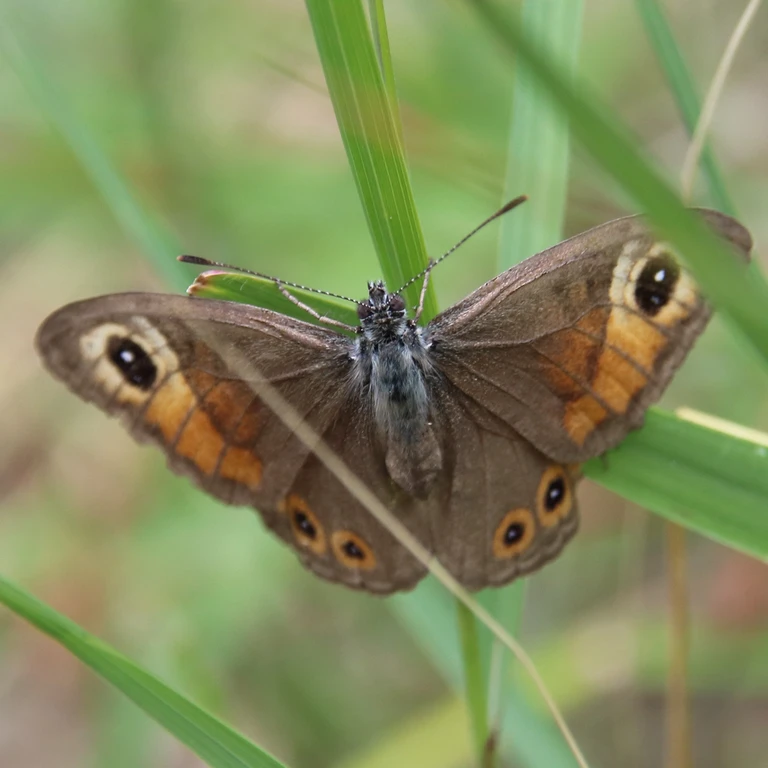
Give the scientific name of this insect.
Lasiommata maera (also Pararge maera)
